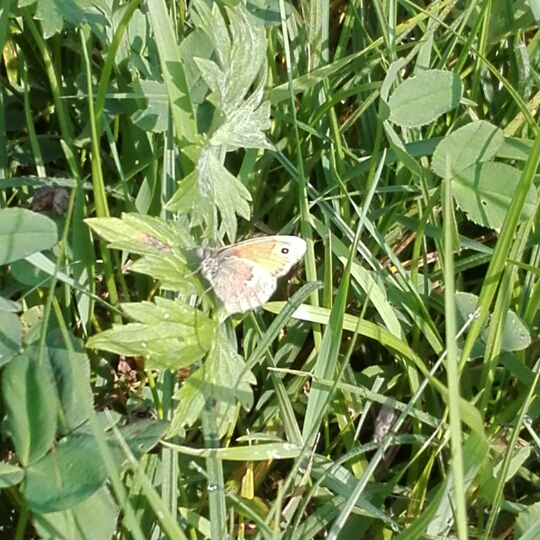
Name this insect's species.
Coenonympha pamphilus
